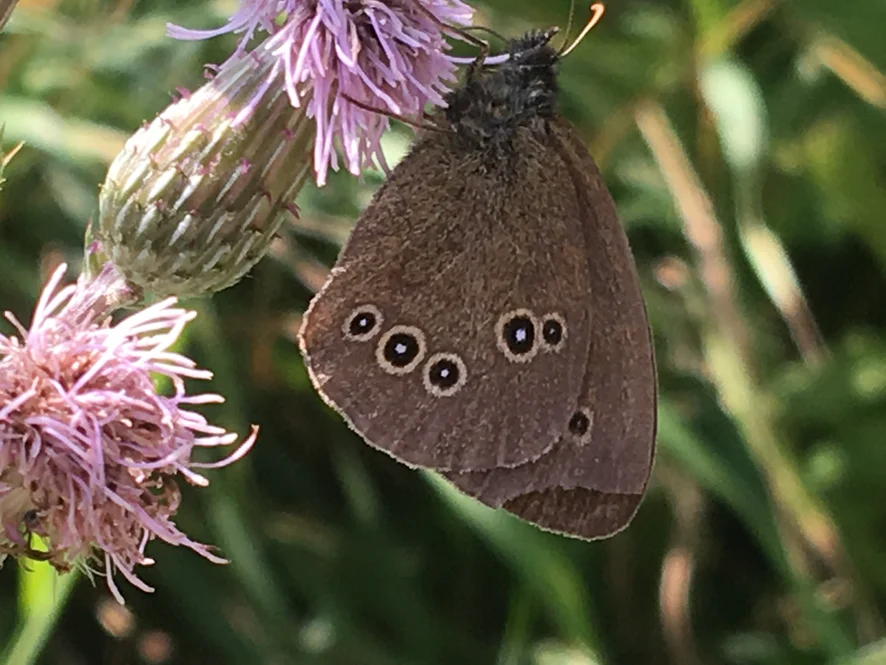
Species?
Aphantopus hyperantus
